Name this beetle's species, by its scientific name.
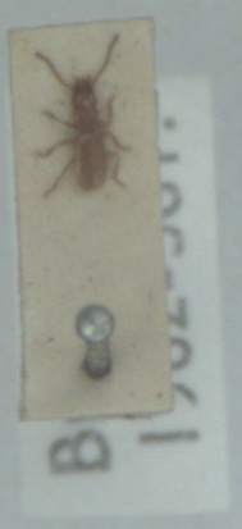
Aepus marinus
